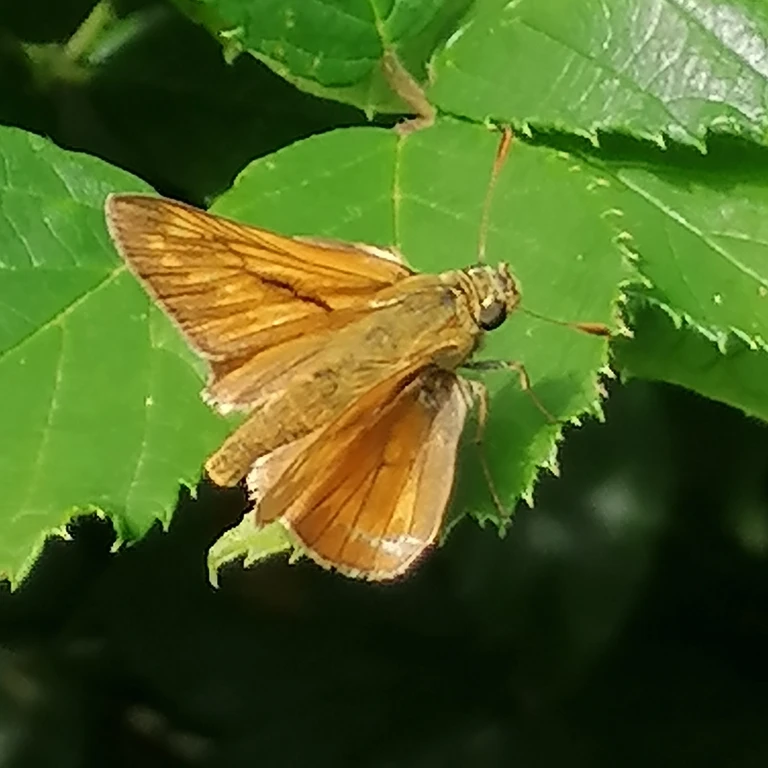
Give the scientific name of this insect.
Ochlodes sylvanus (also Ochlodes venata)
